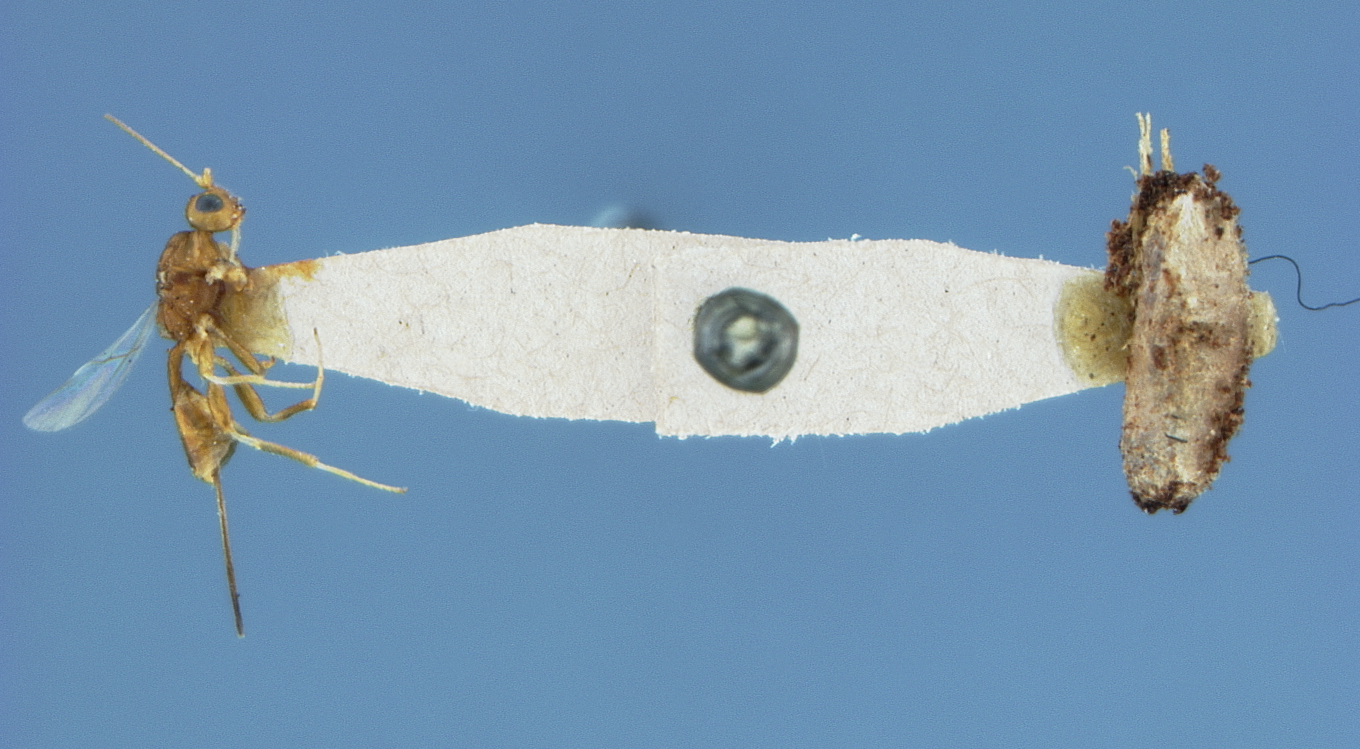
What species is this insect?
Spathius pallidus
